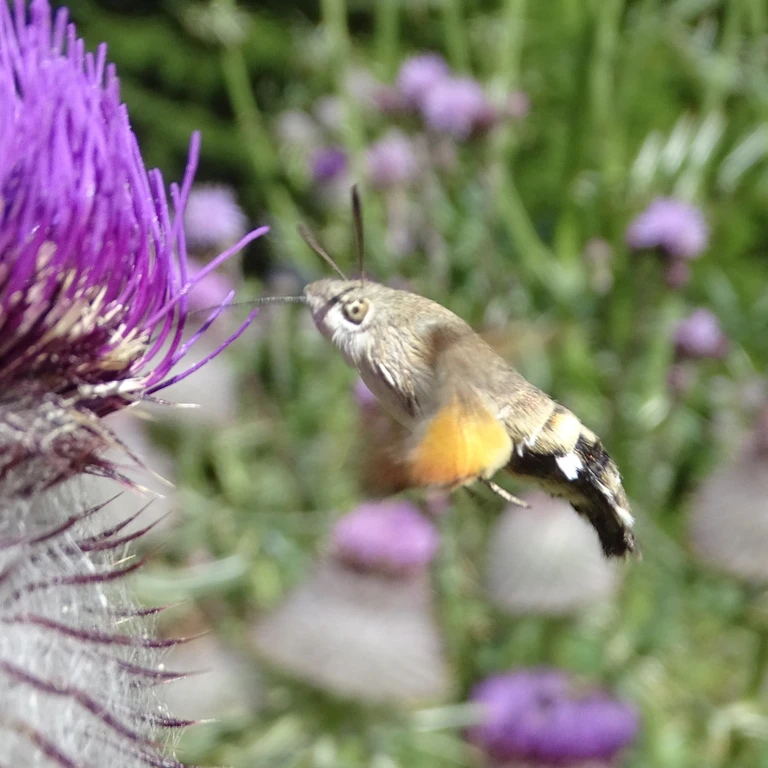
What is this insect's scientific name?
Macroglossum stellatarum
